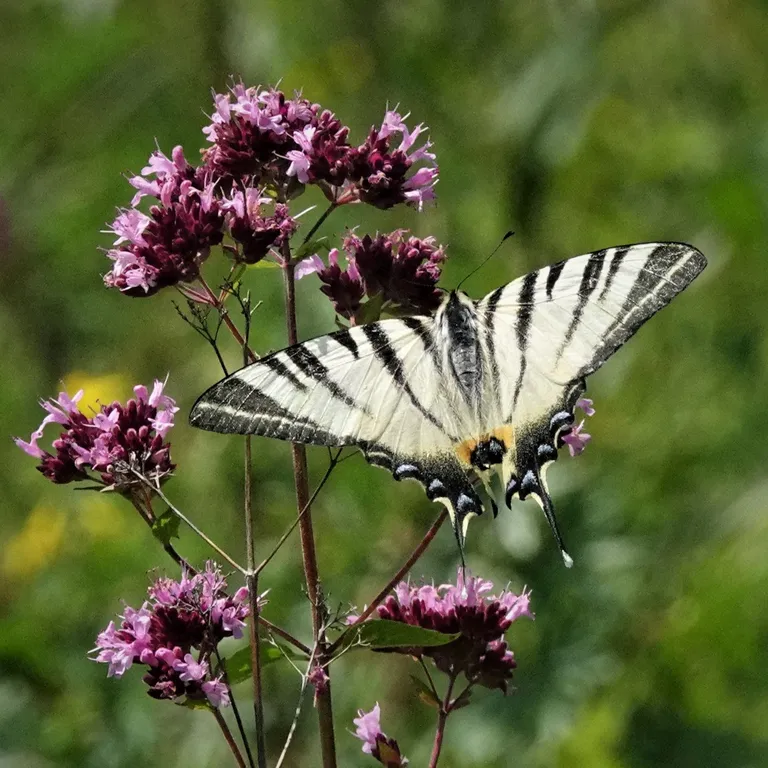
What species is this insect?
Iphiclides podalirius
